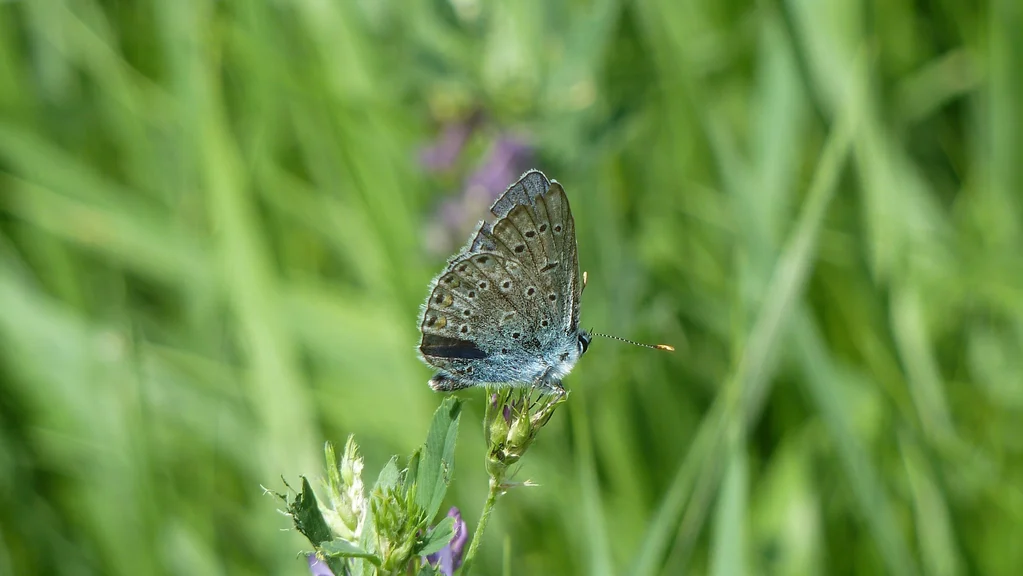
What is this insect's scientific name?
Polyommatus icarus
